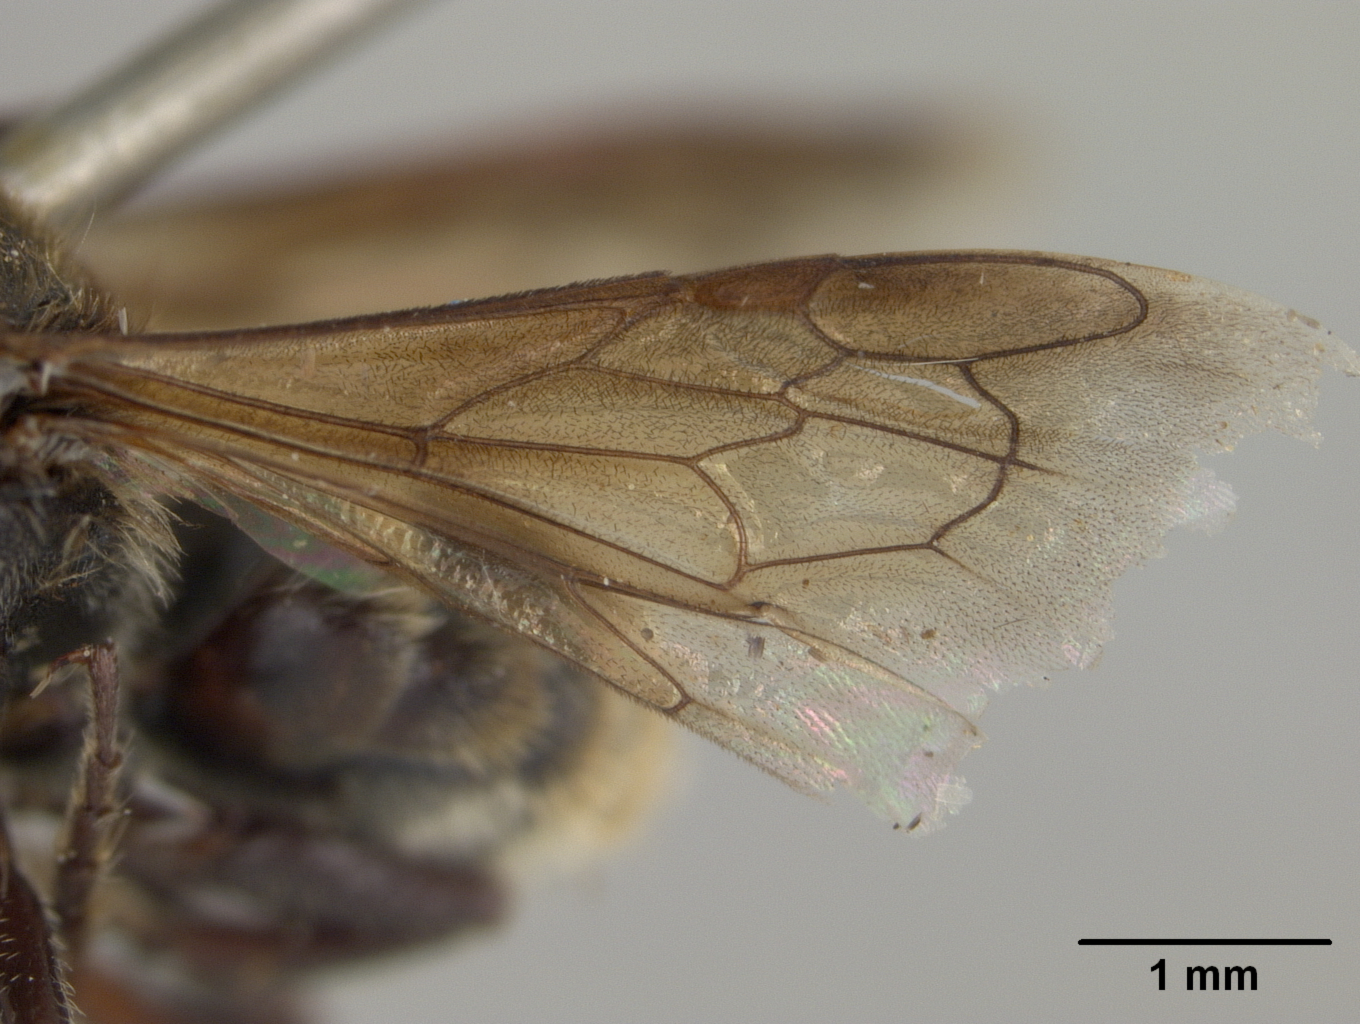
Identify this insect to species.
Megachile aurantipennis
